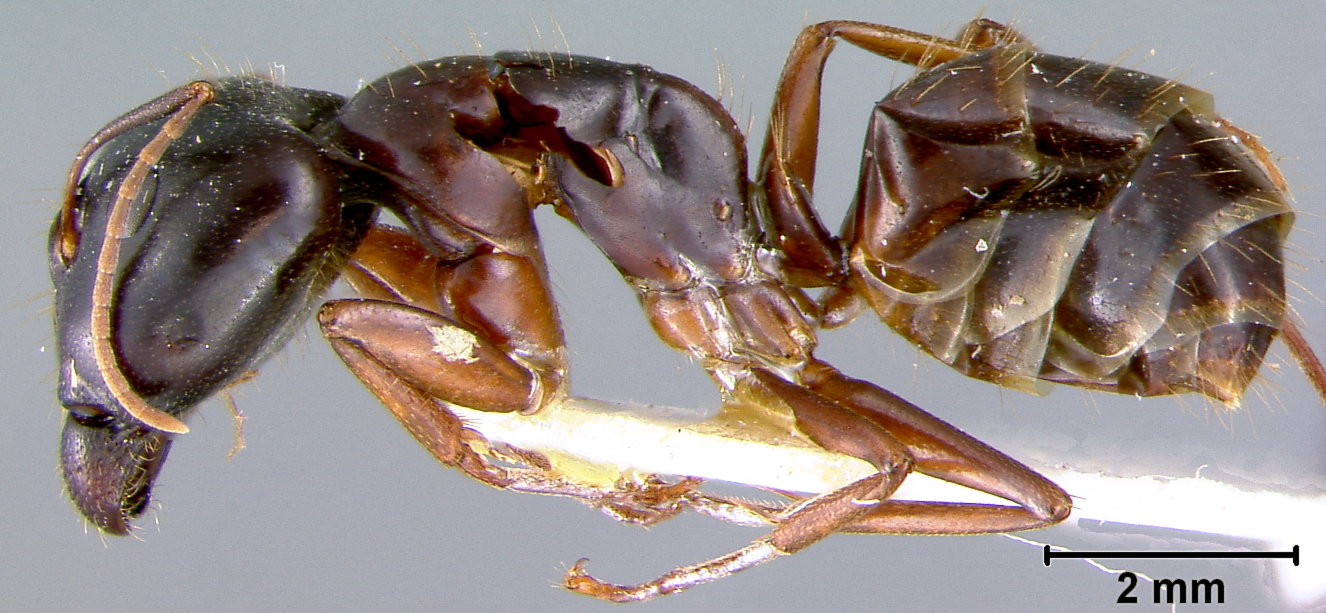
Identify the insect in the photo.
Camponotus maculatus
